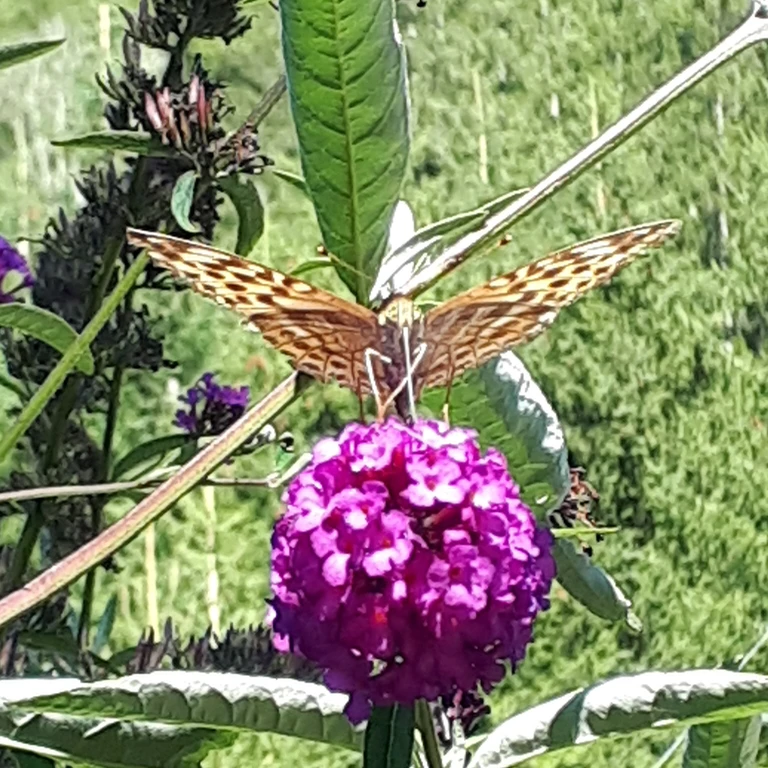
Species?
Argynnis paphia
